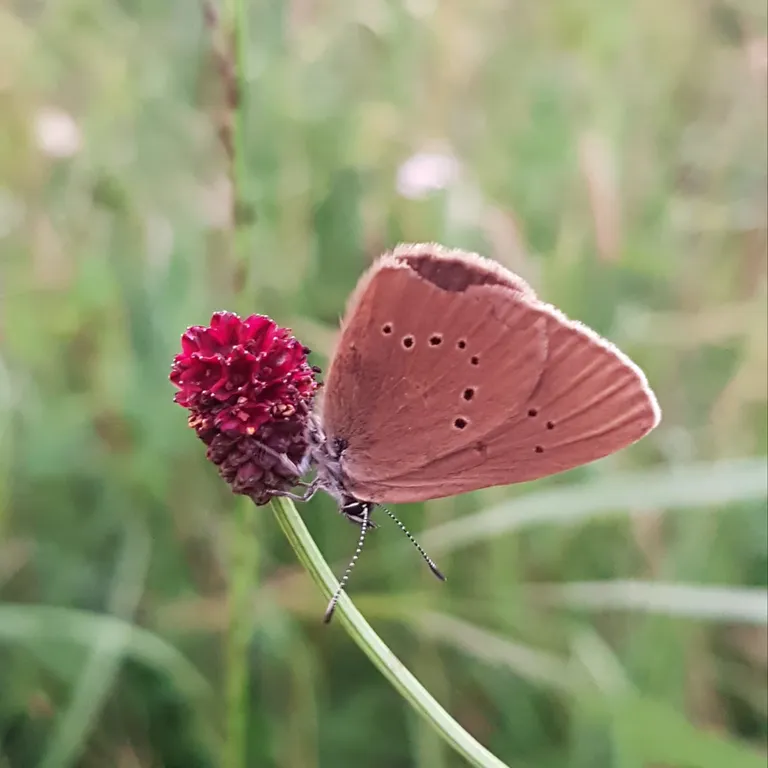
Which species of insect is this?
Phengaris nausithous (also Maculinea nausithous)
